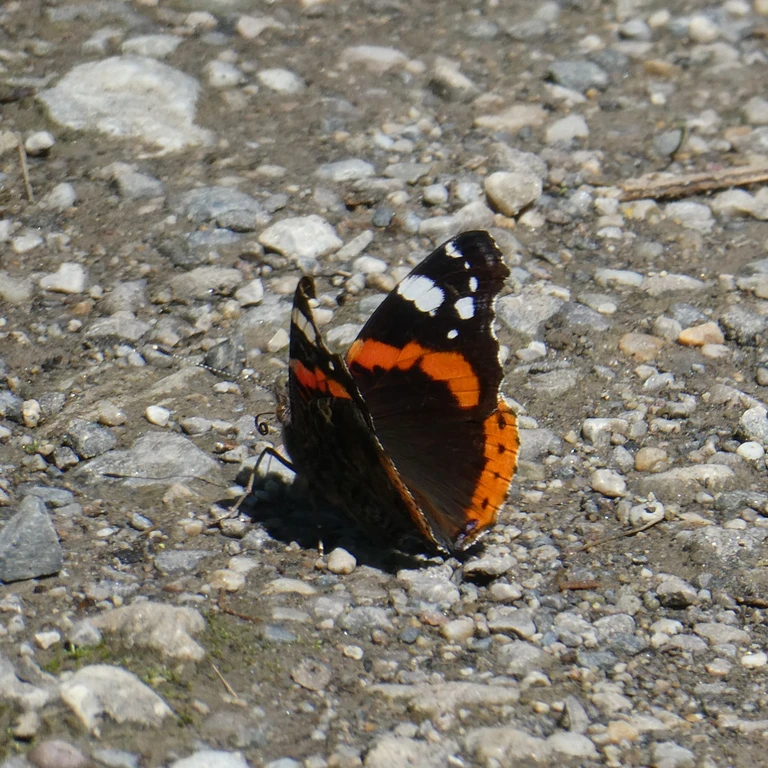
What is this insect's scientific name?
Vanessa atalanta
